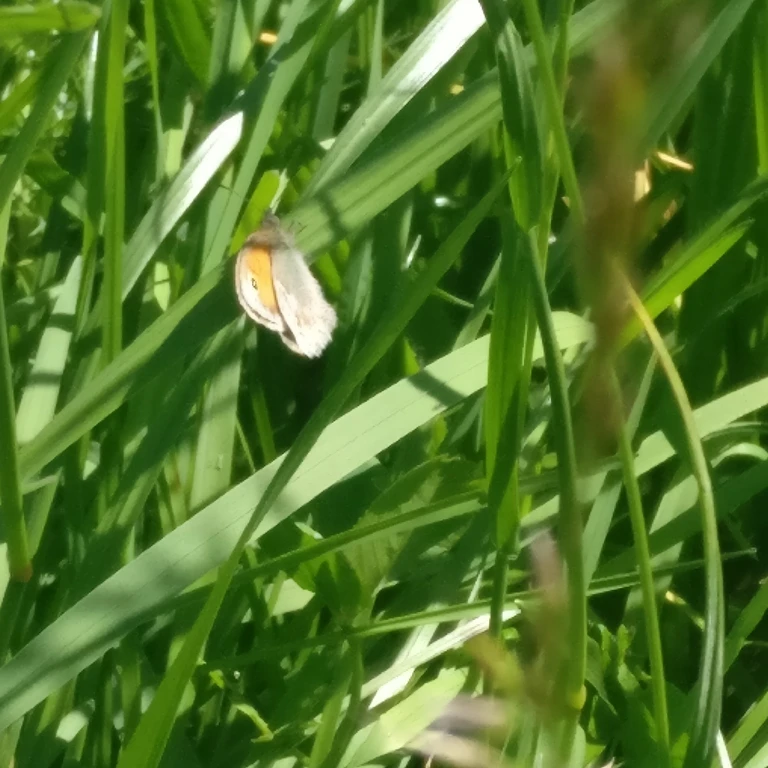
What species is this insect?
Coenonympha pamphilus
